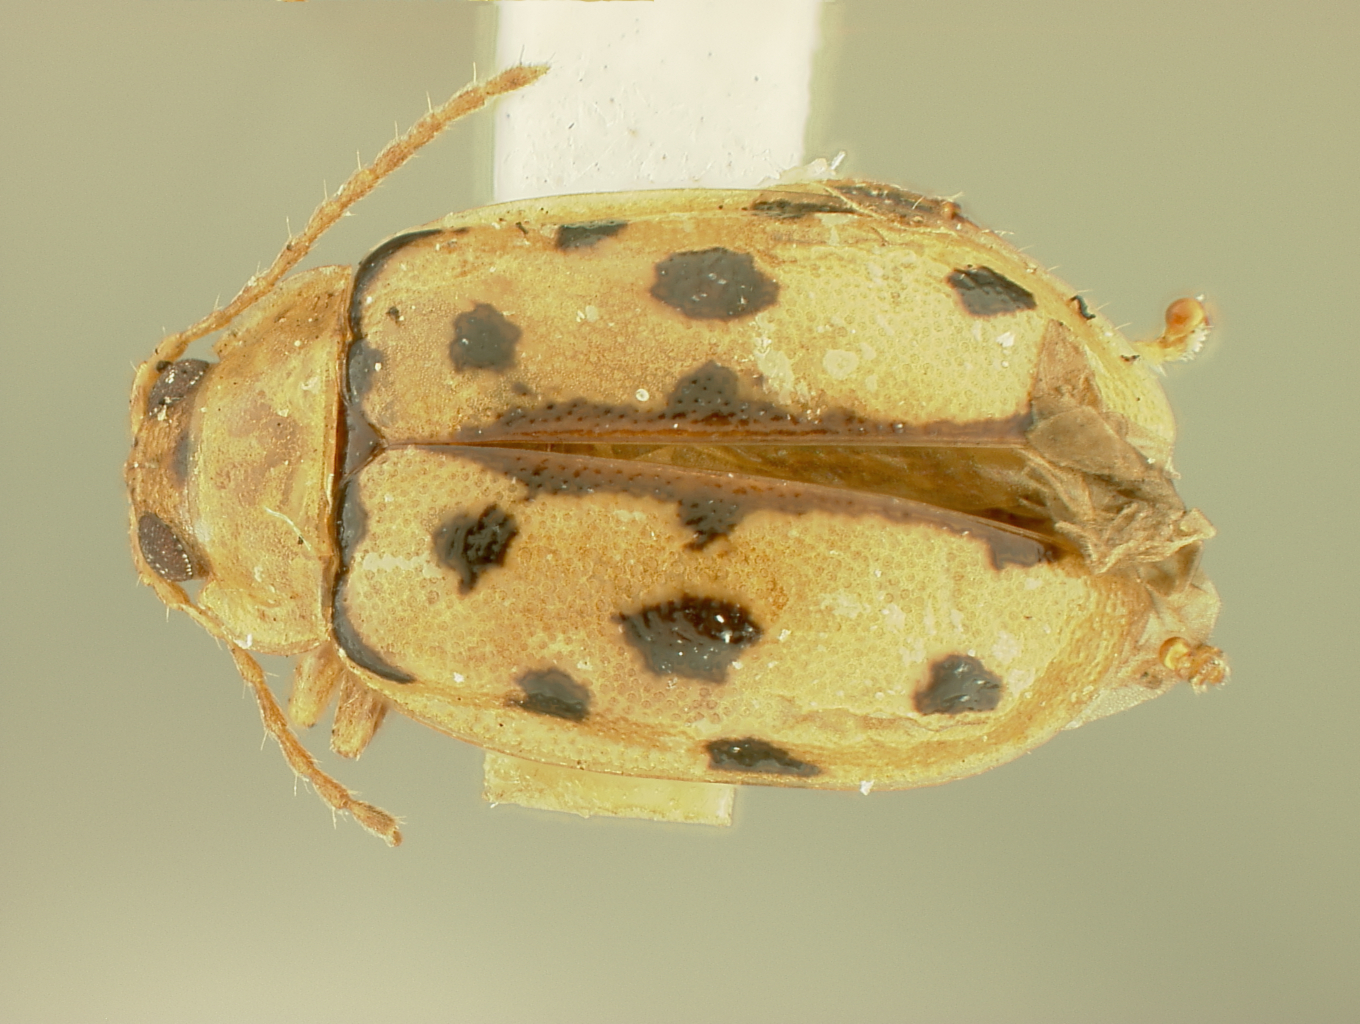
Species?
Oedionychis spilonota (also Oedionychus spilonota)
